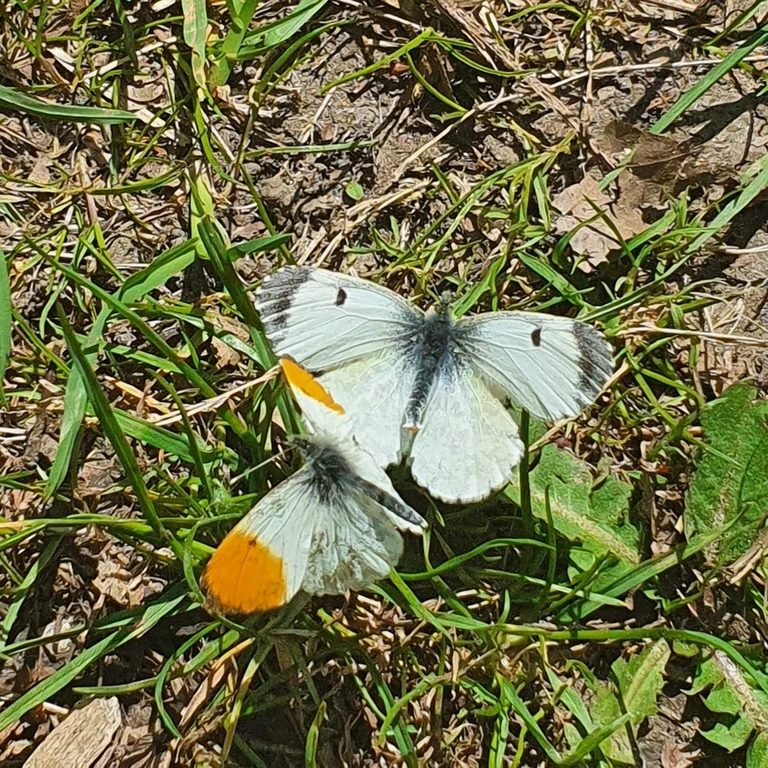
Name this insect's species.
Anthocharis cardamines
